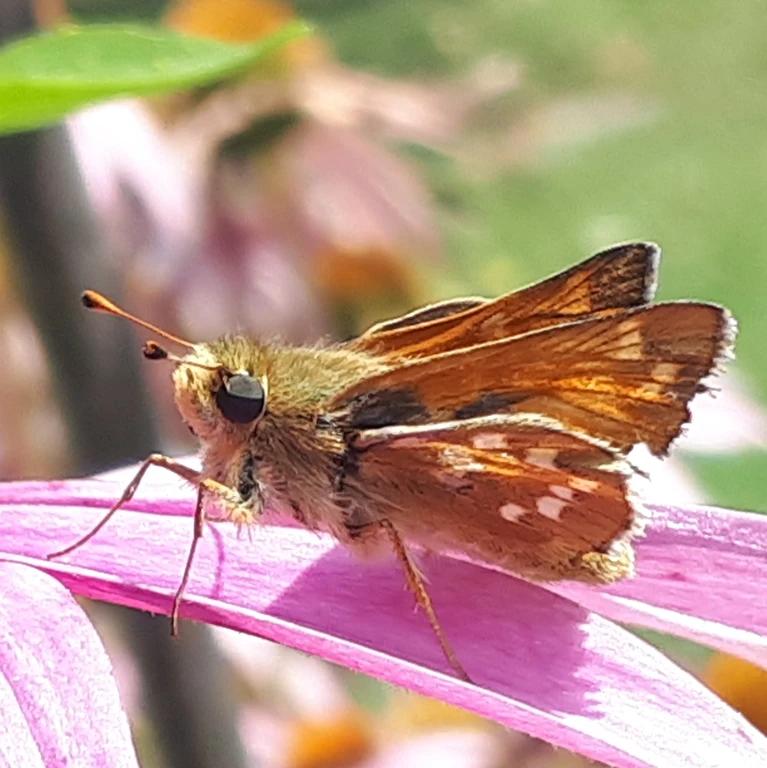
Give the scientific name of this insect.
Hesperia comma
